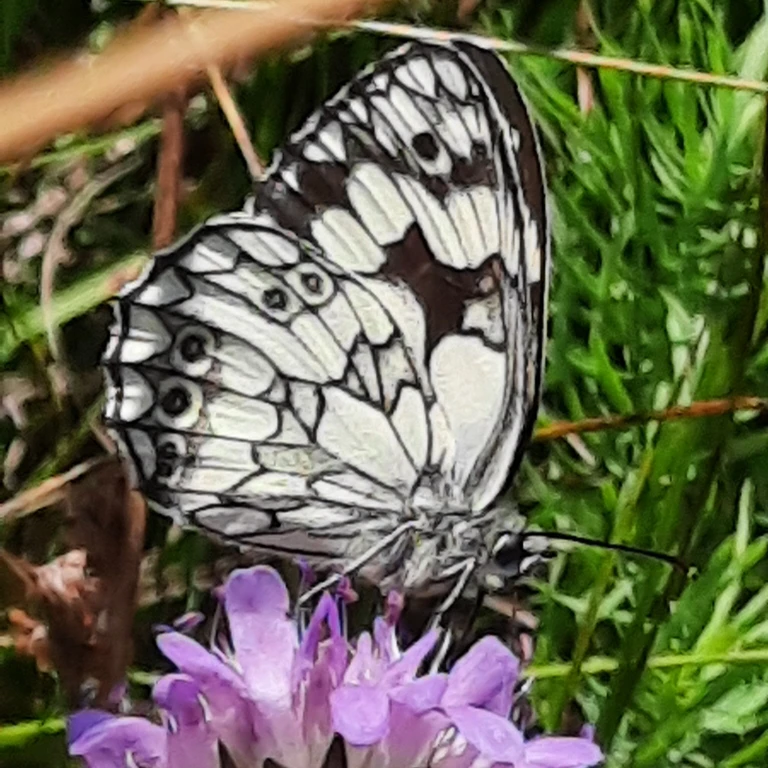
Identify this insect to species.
Melanargia galathea
